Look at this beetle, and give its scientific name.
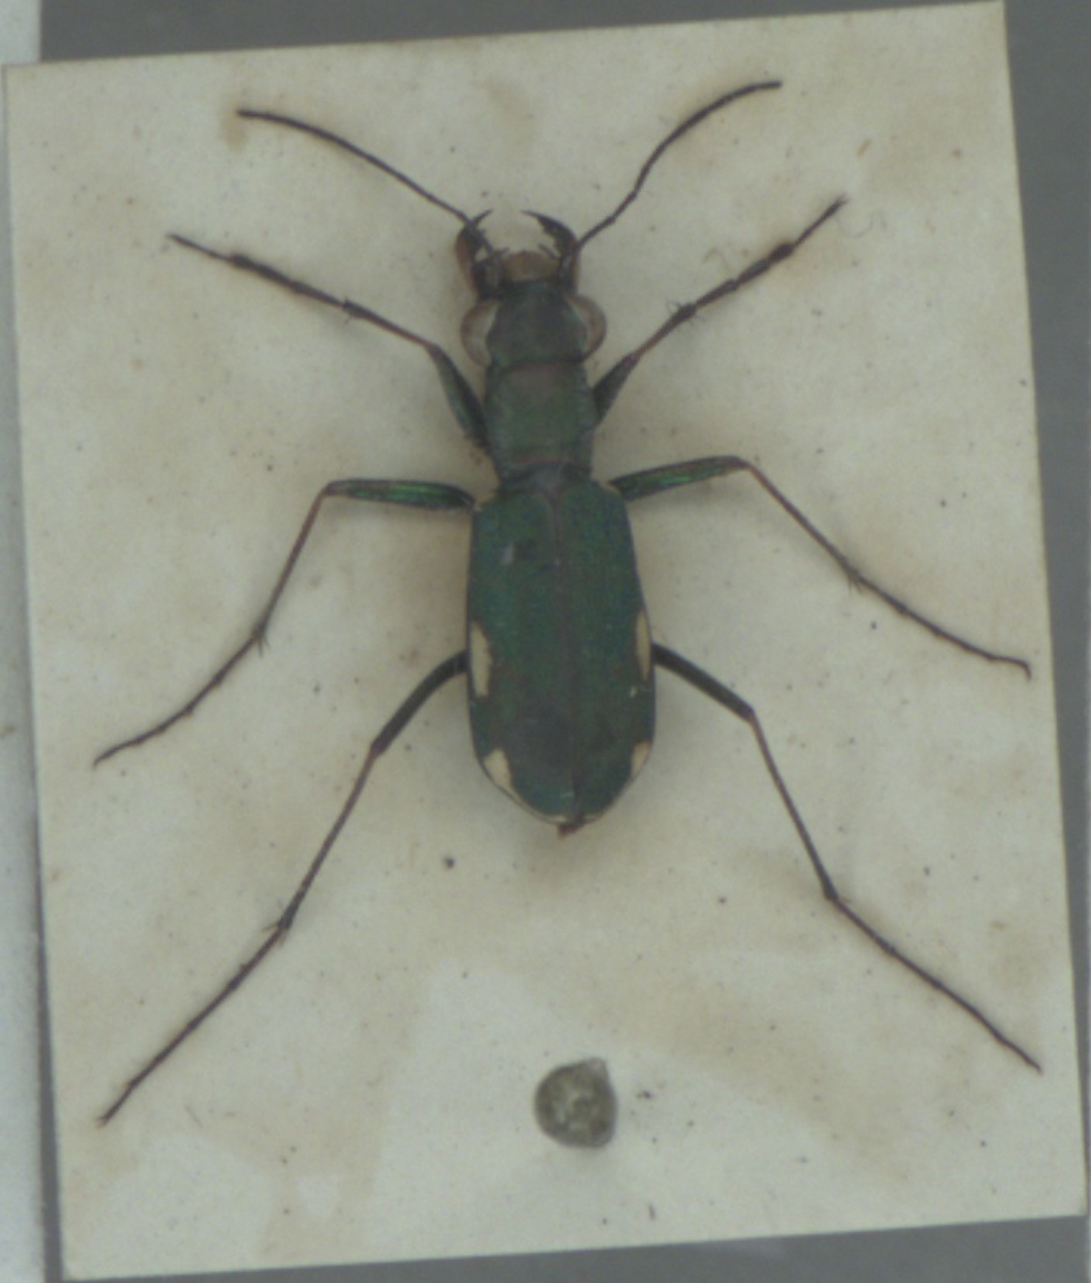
Cylindera germanica
